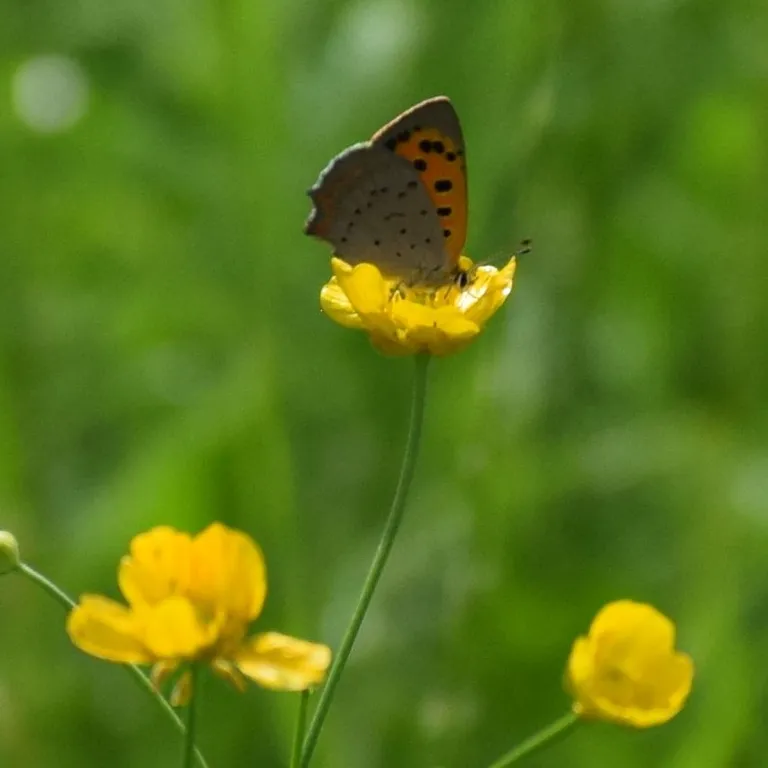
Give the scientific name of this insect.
Lycaena phlaeas
